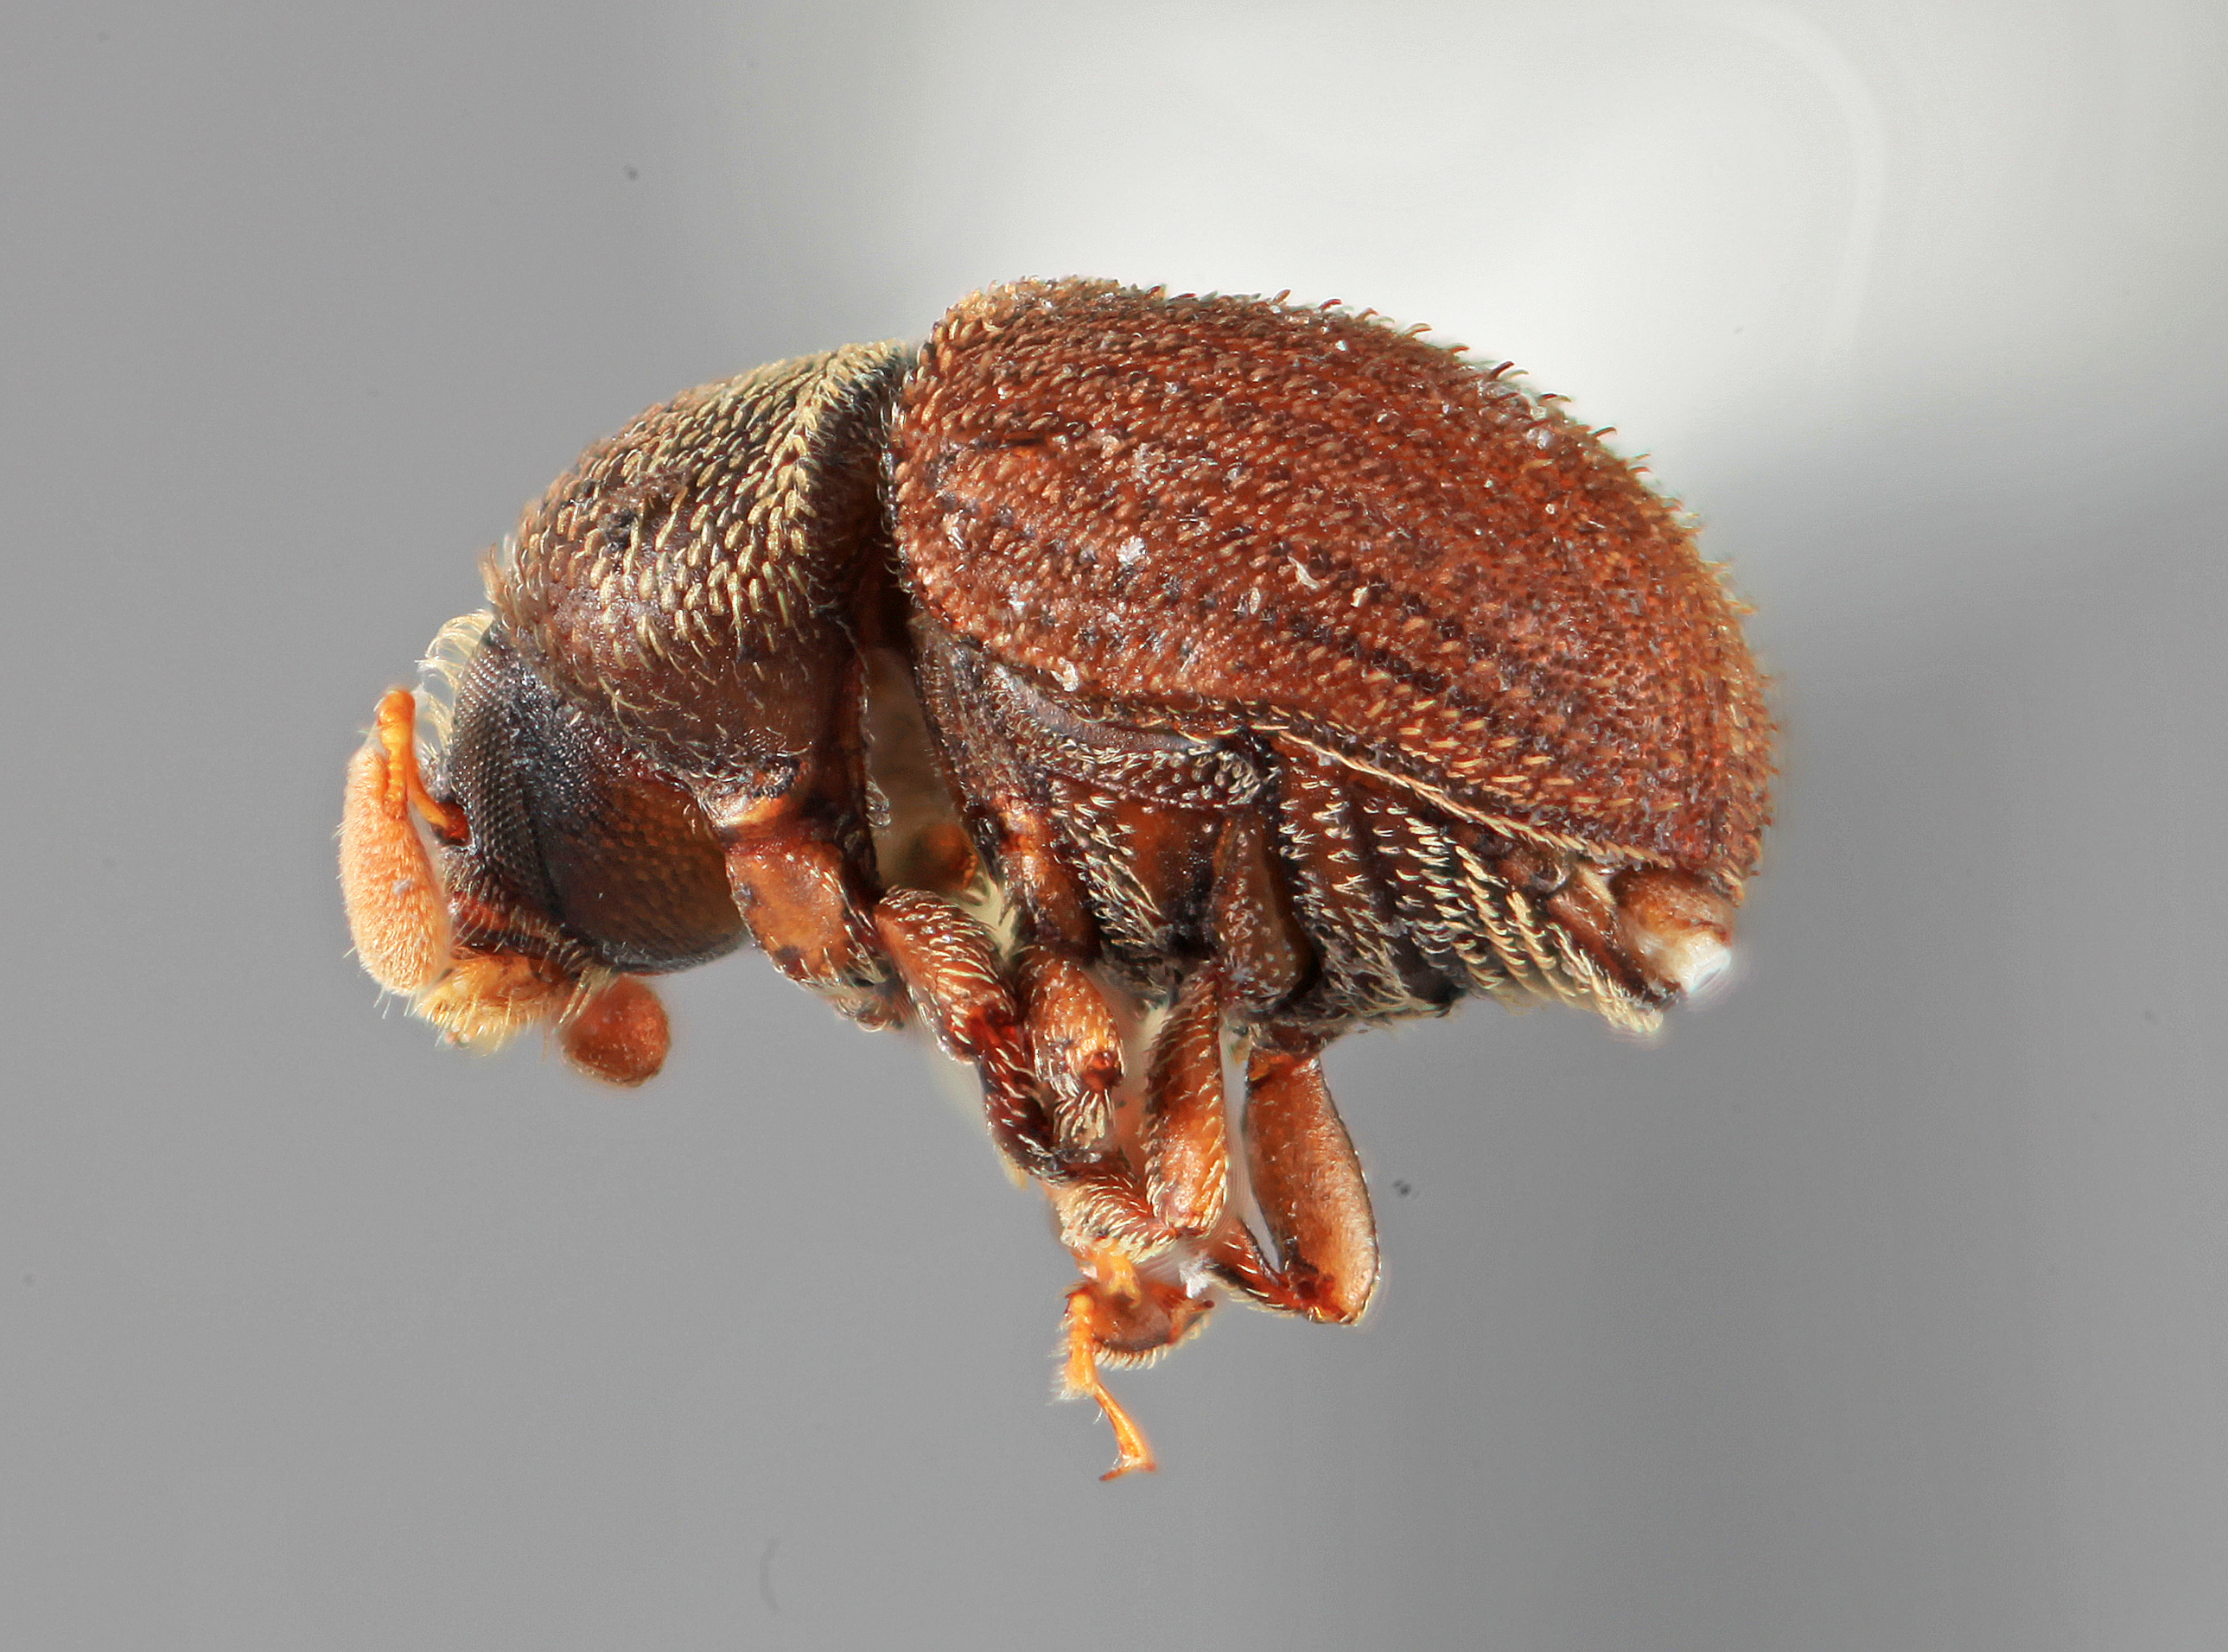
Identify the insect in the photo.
Chramesus orinocensis
